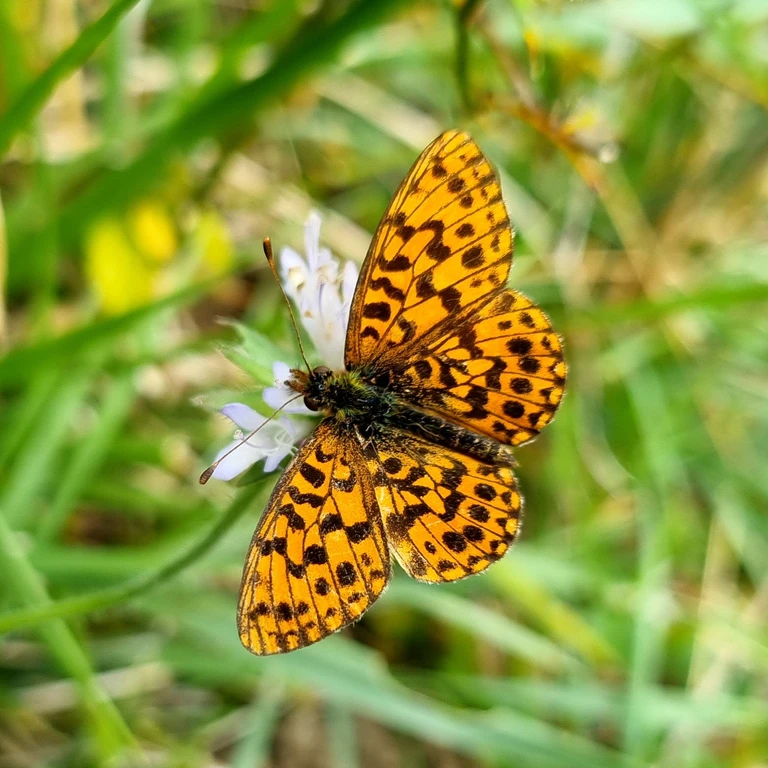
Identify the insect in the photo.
Boloria dia
